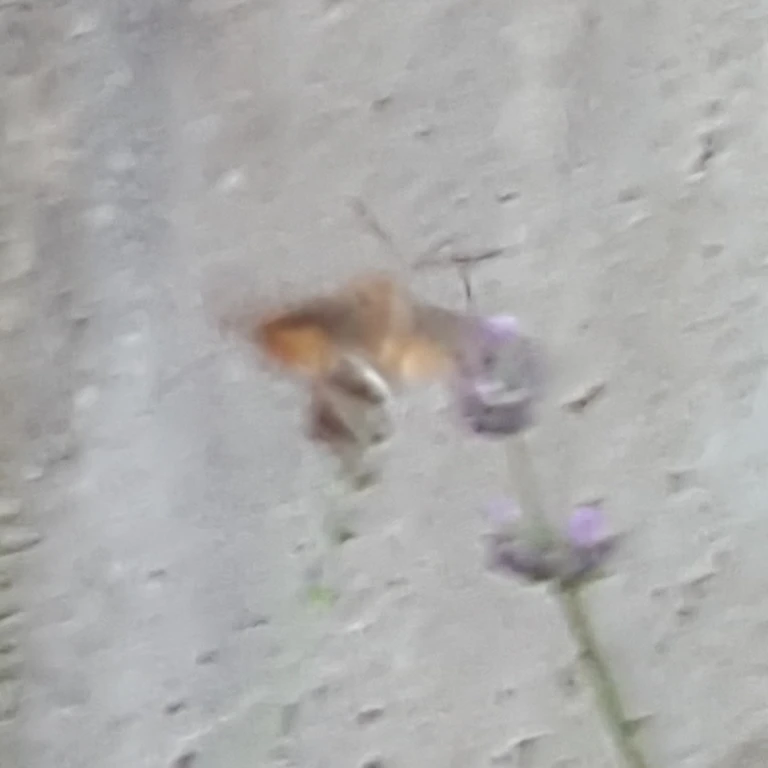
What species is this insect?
Macroglossum stellatarum
